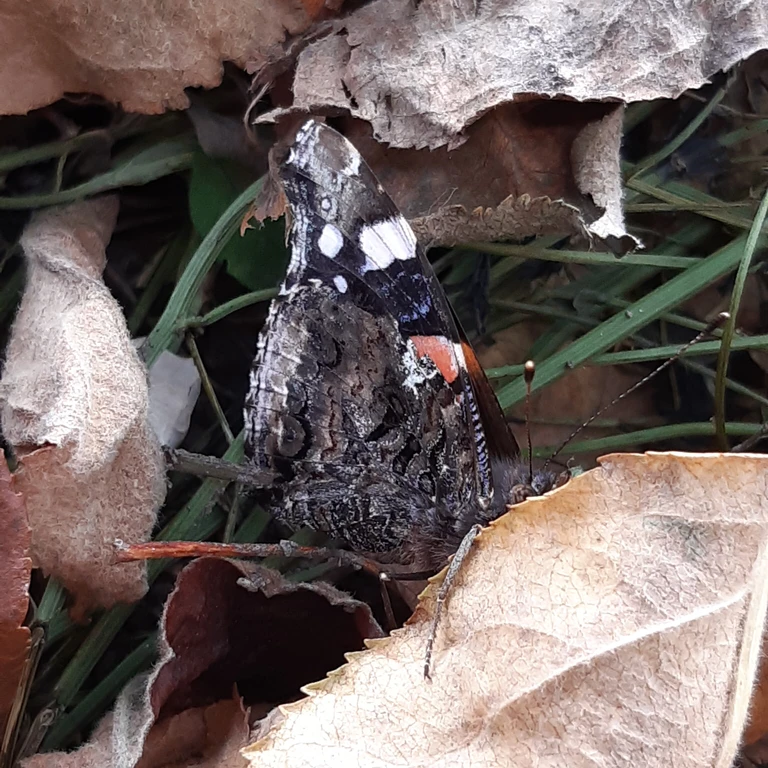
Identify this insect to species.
Vanessa atalanta
